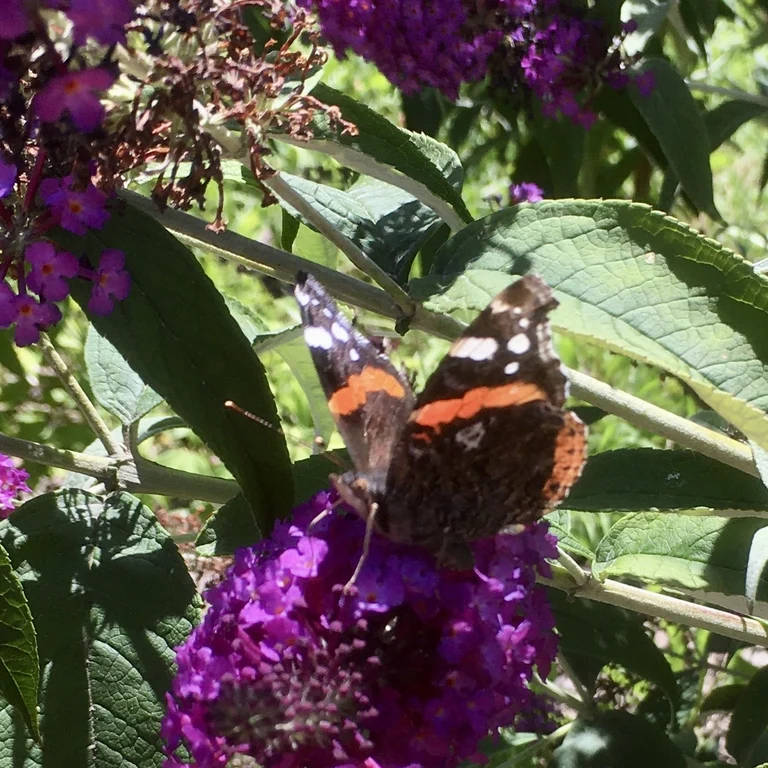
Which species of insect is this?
Vanessa atalanta
